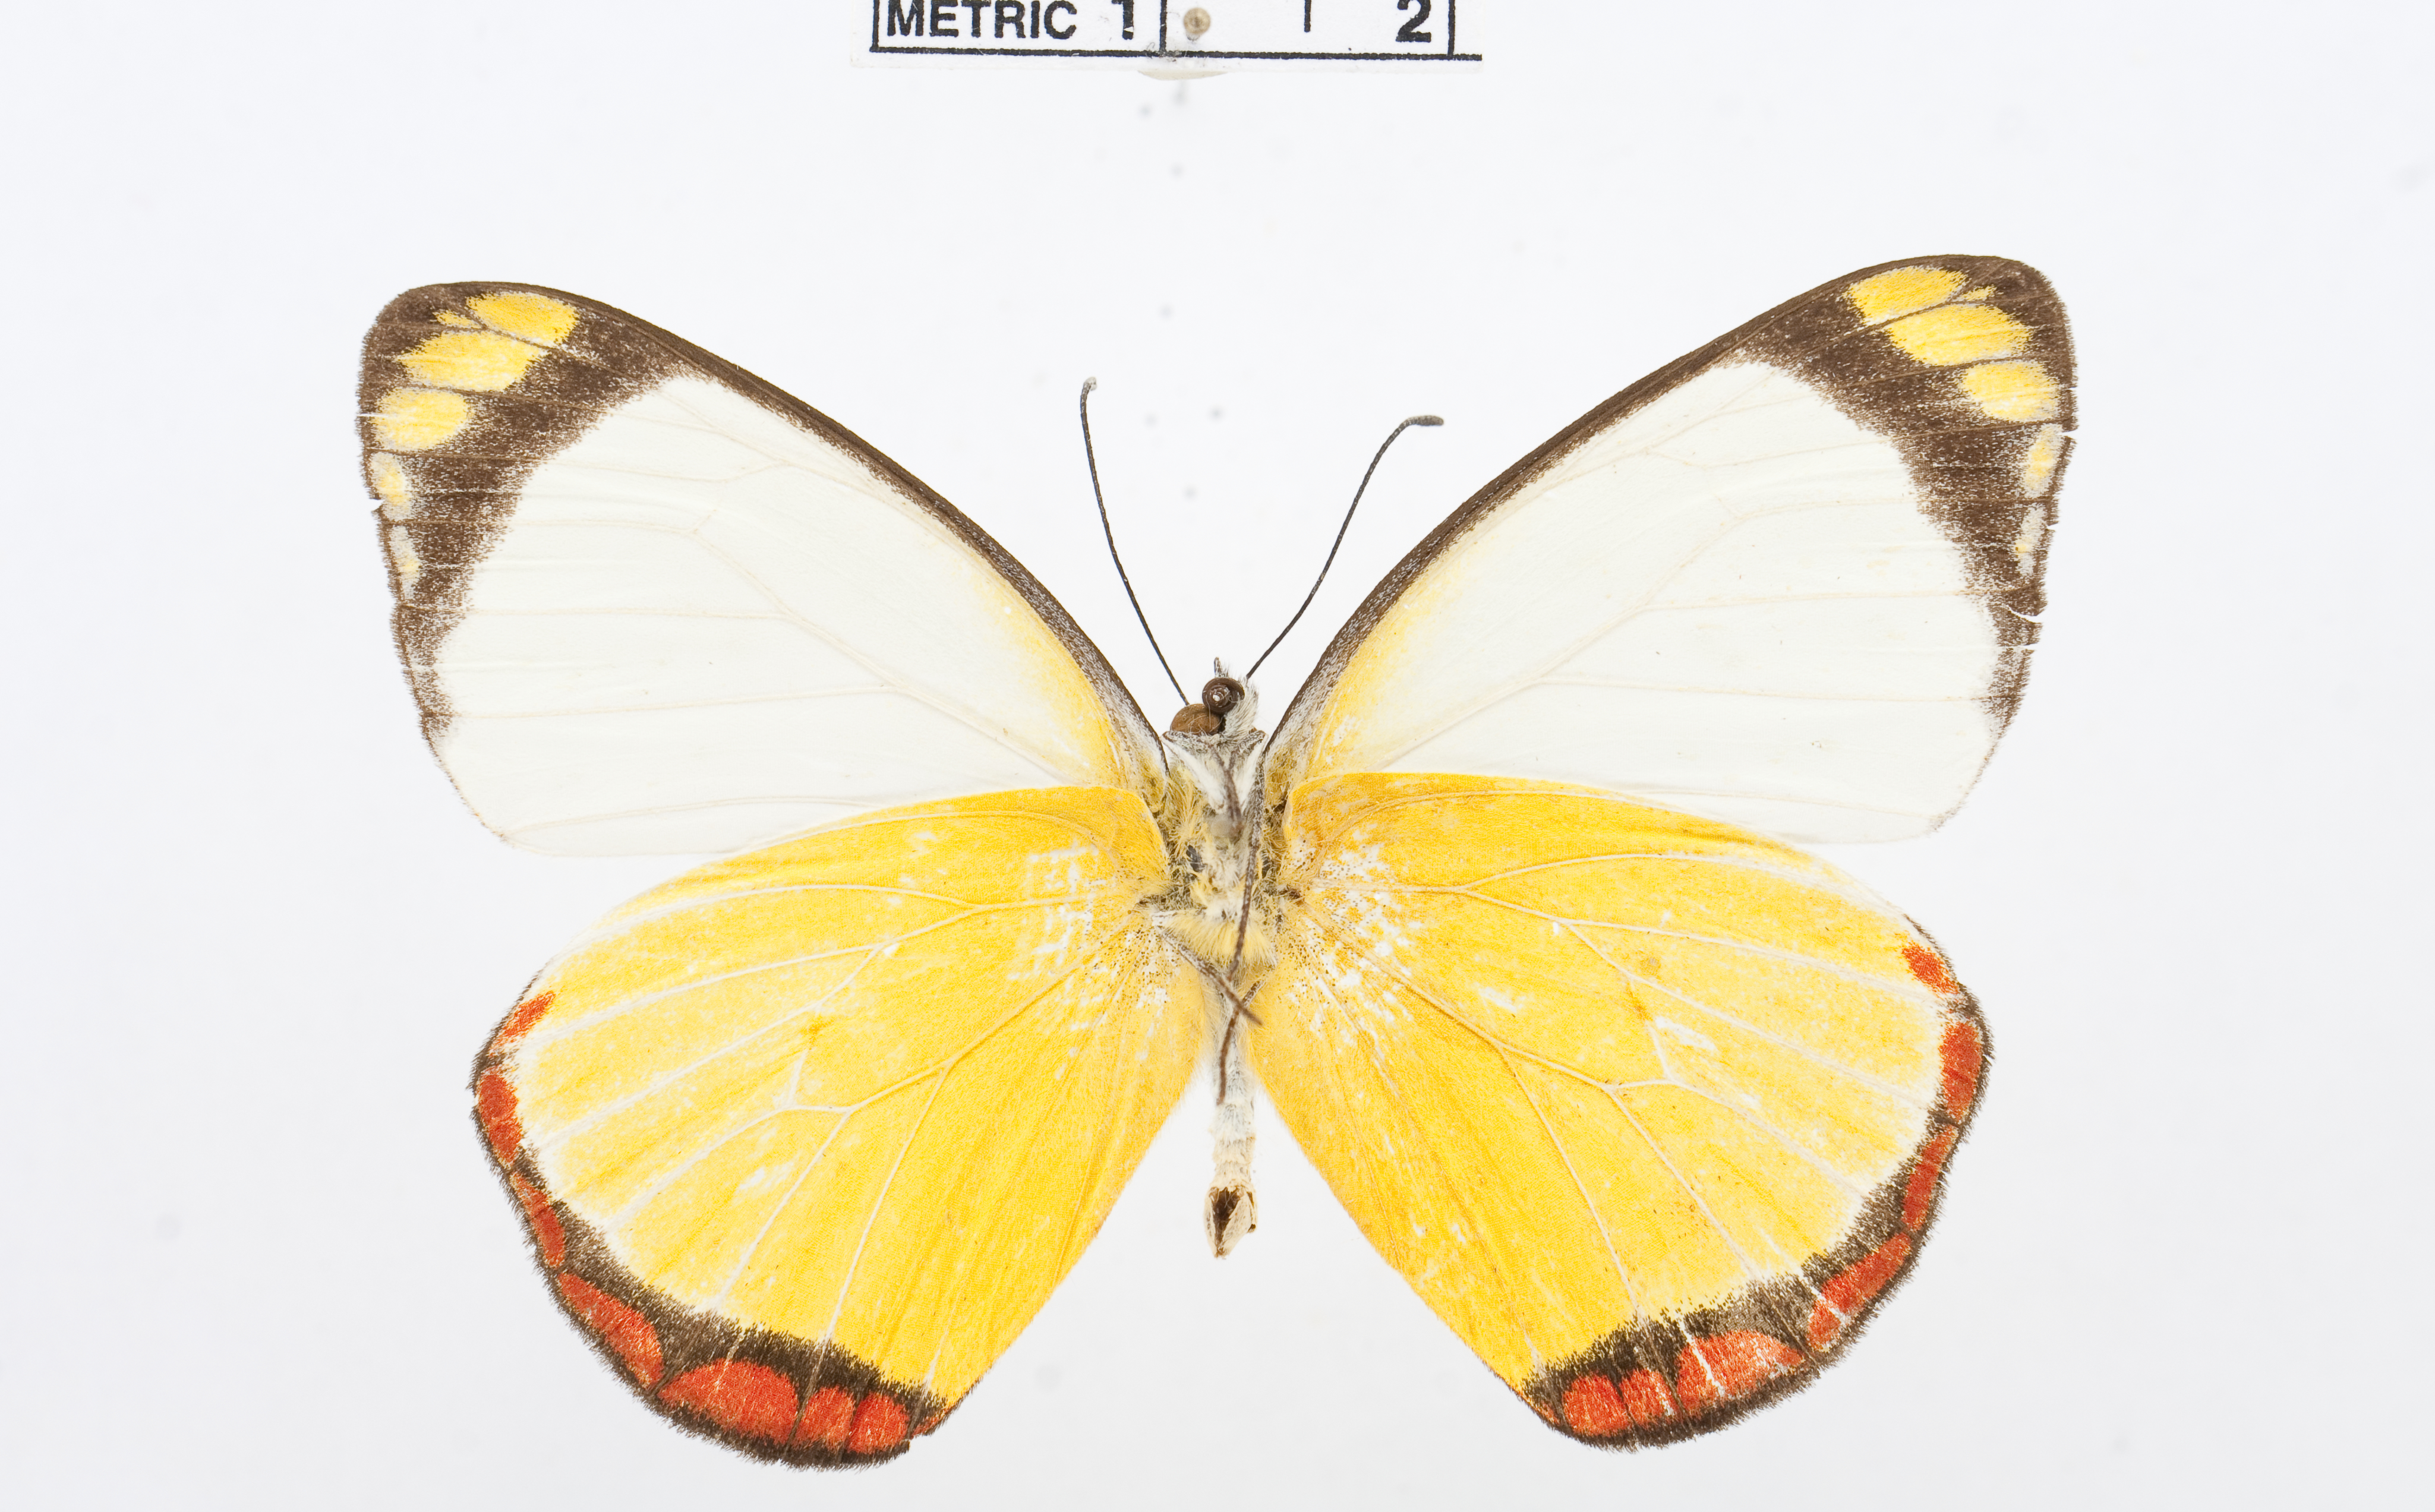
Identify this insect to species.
Delias doylei
